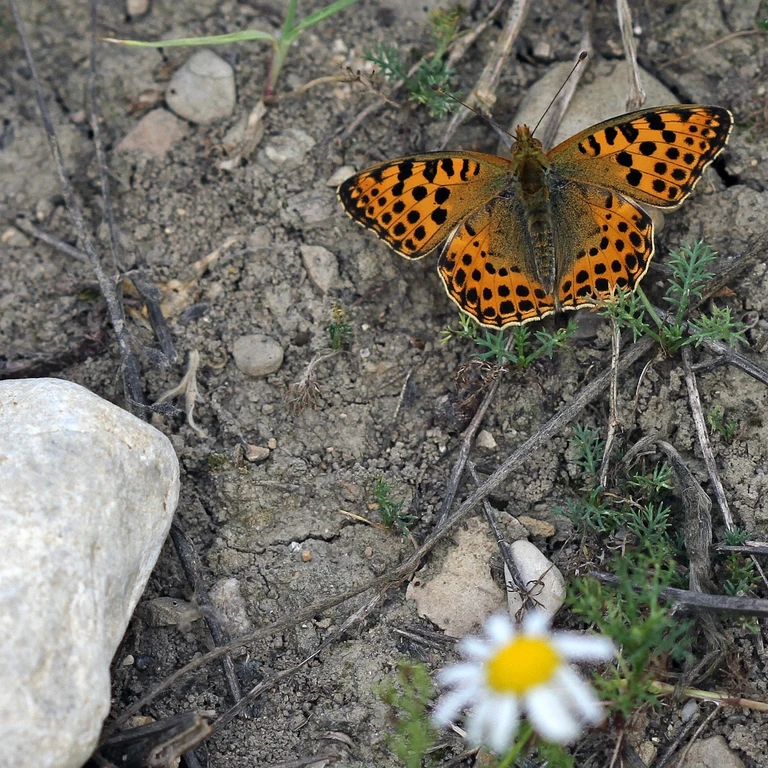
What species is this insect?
Issoria lathonia
